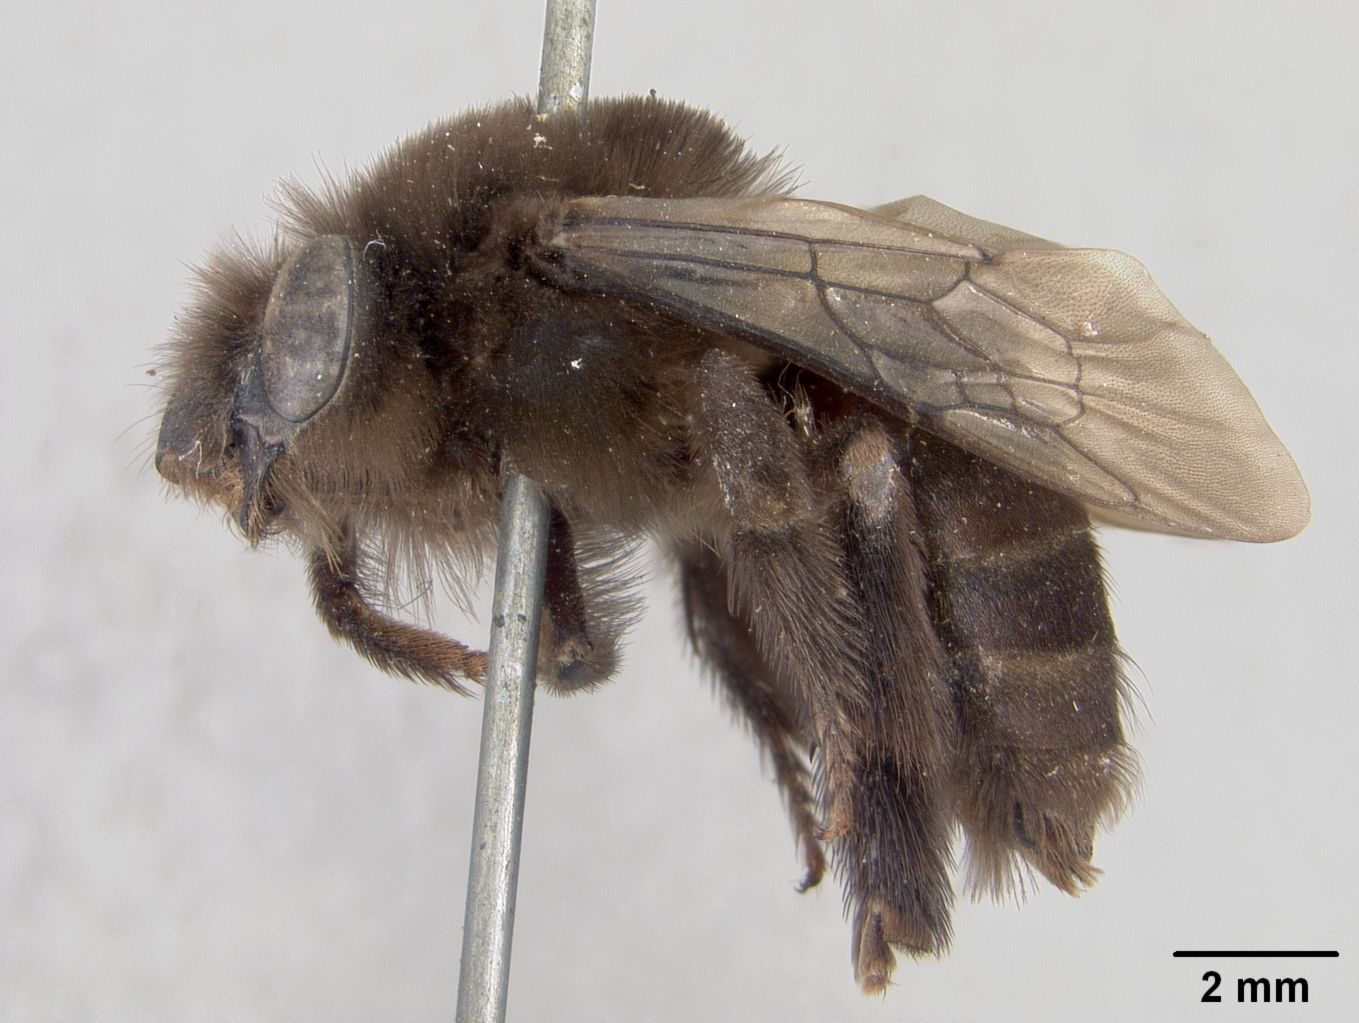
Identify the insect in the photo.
Melissodes atramentata
